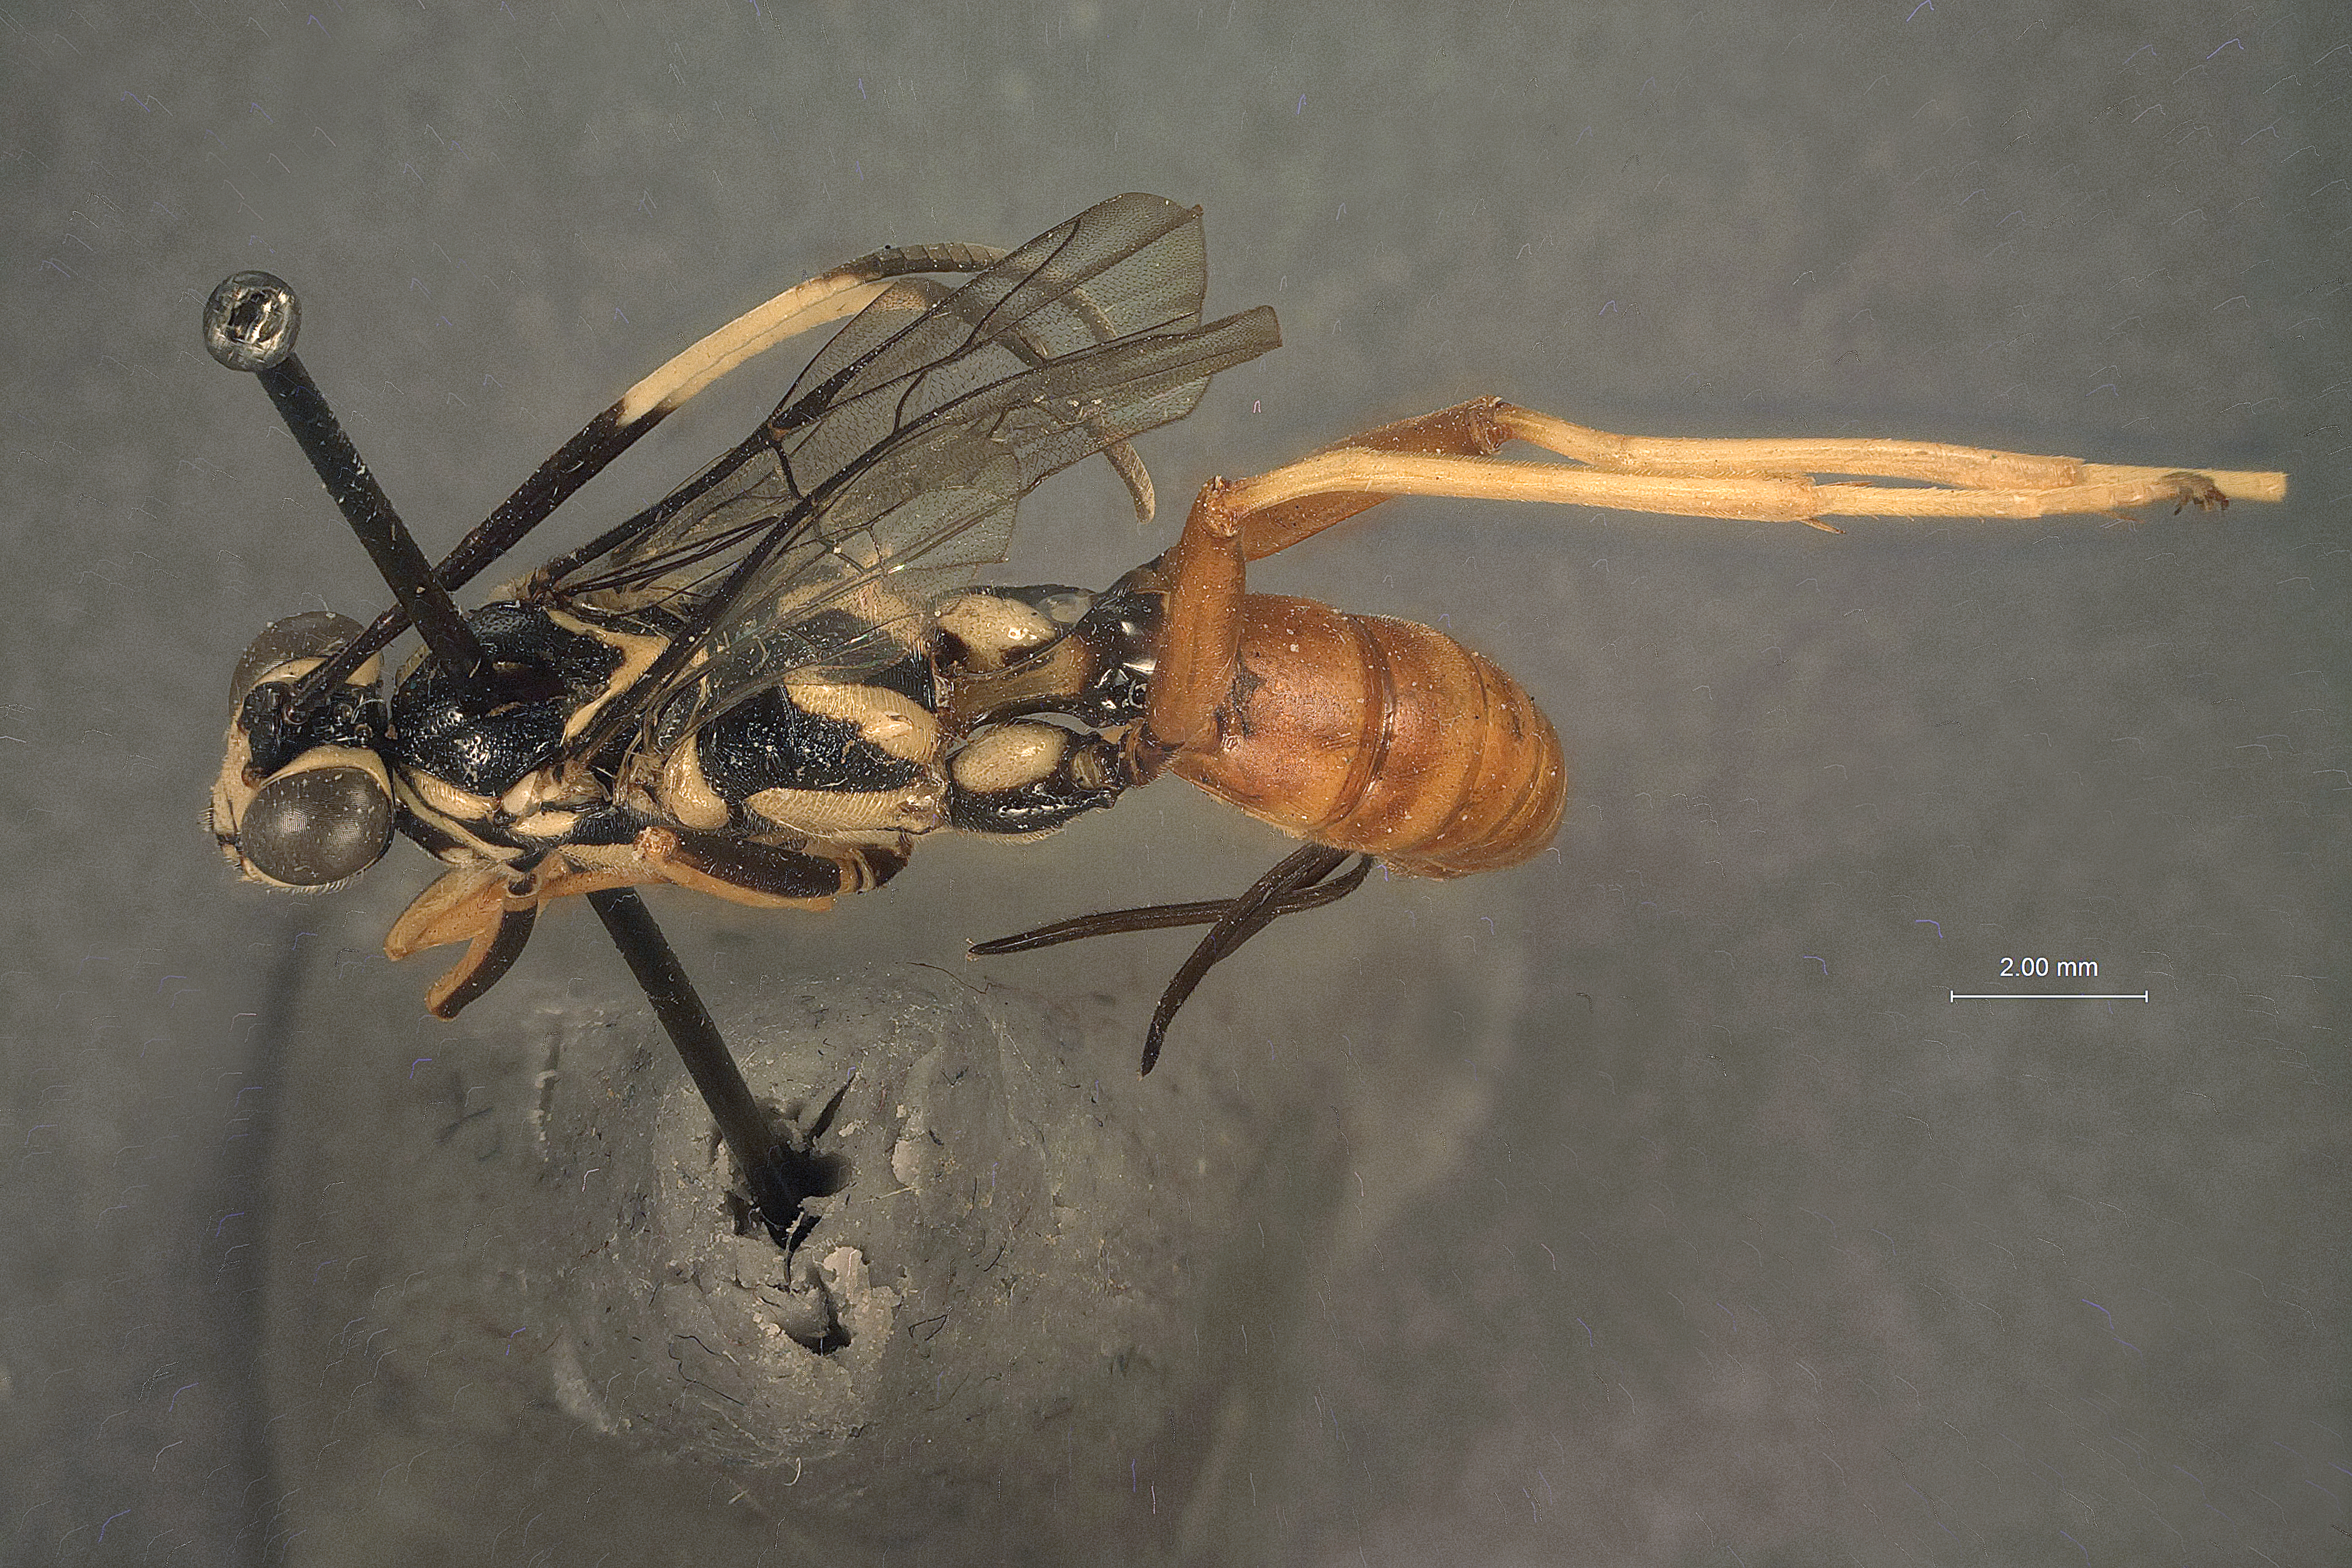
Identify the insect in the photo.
Cryptanura coxata
